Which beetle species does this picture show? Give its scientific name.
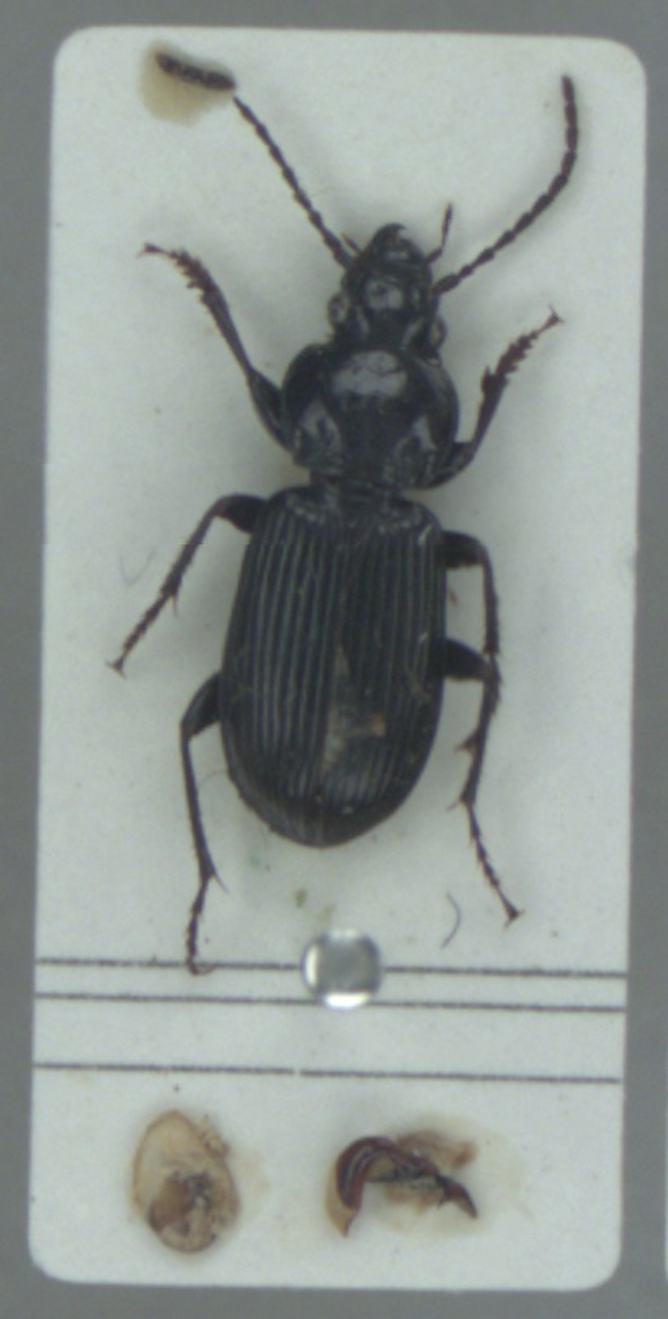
Pterostichus nigrita
